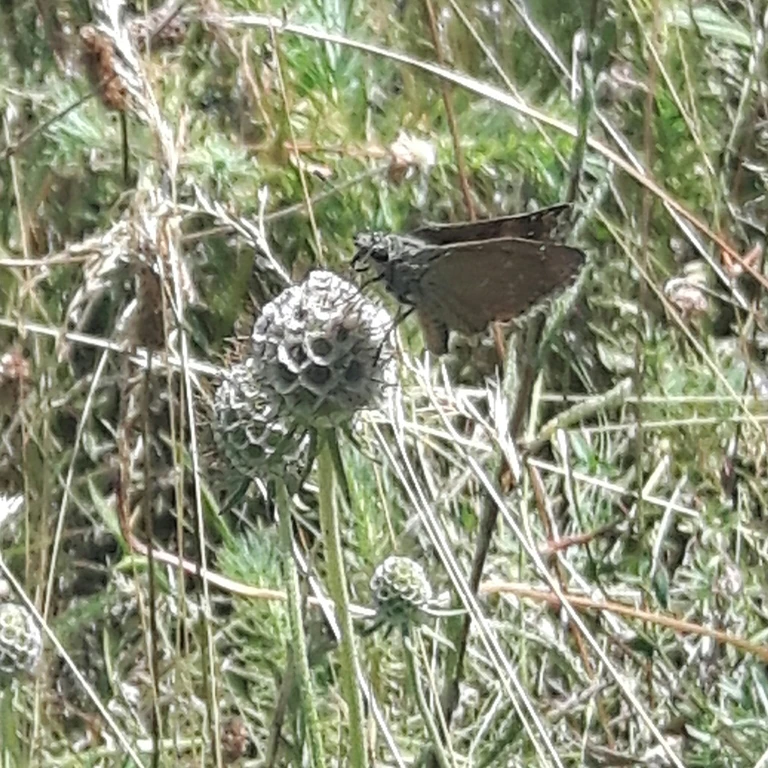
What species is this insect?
Erynnis tages
